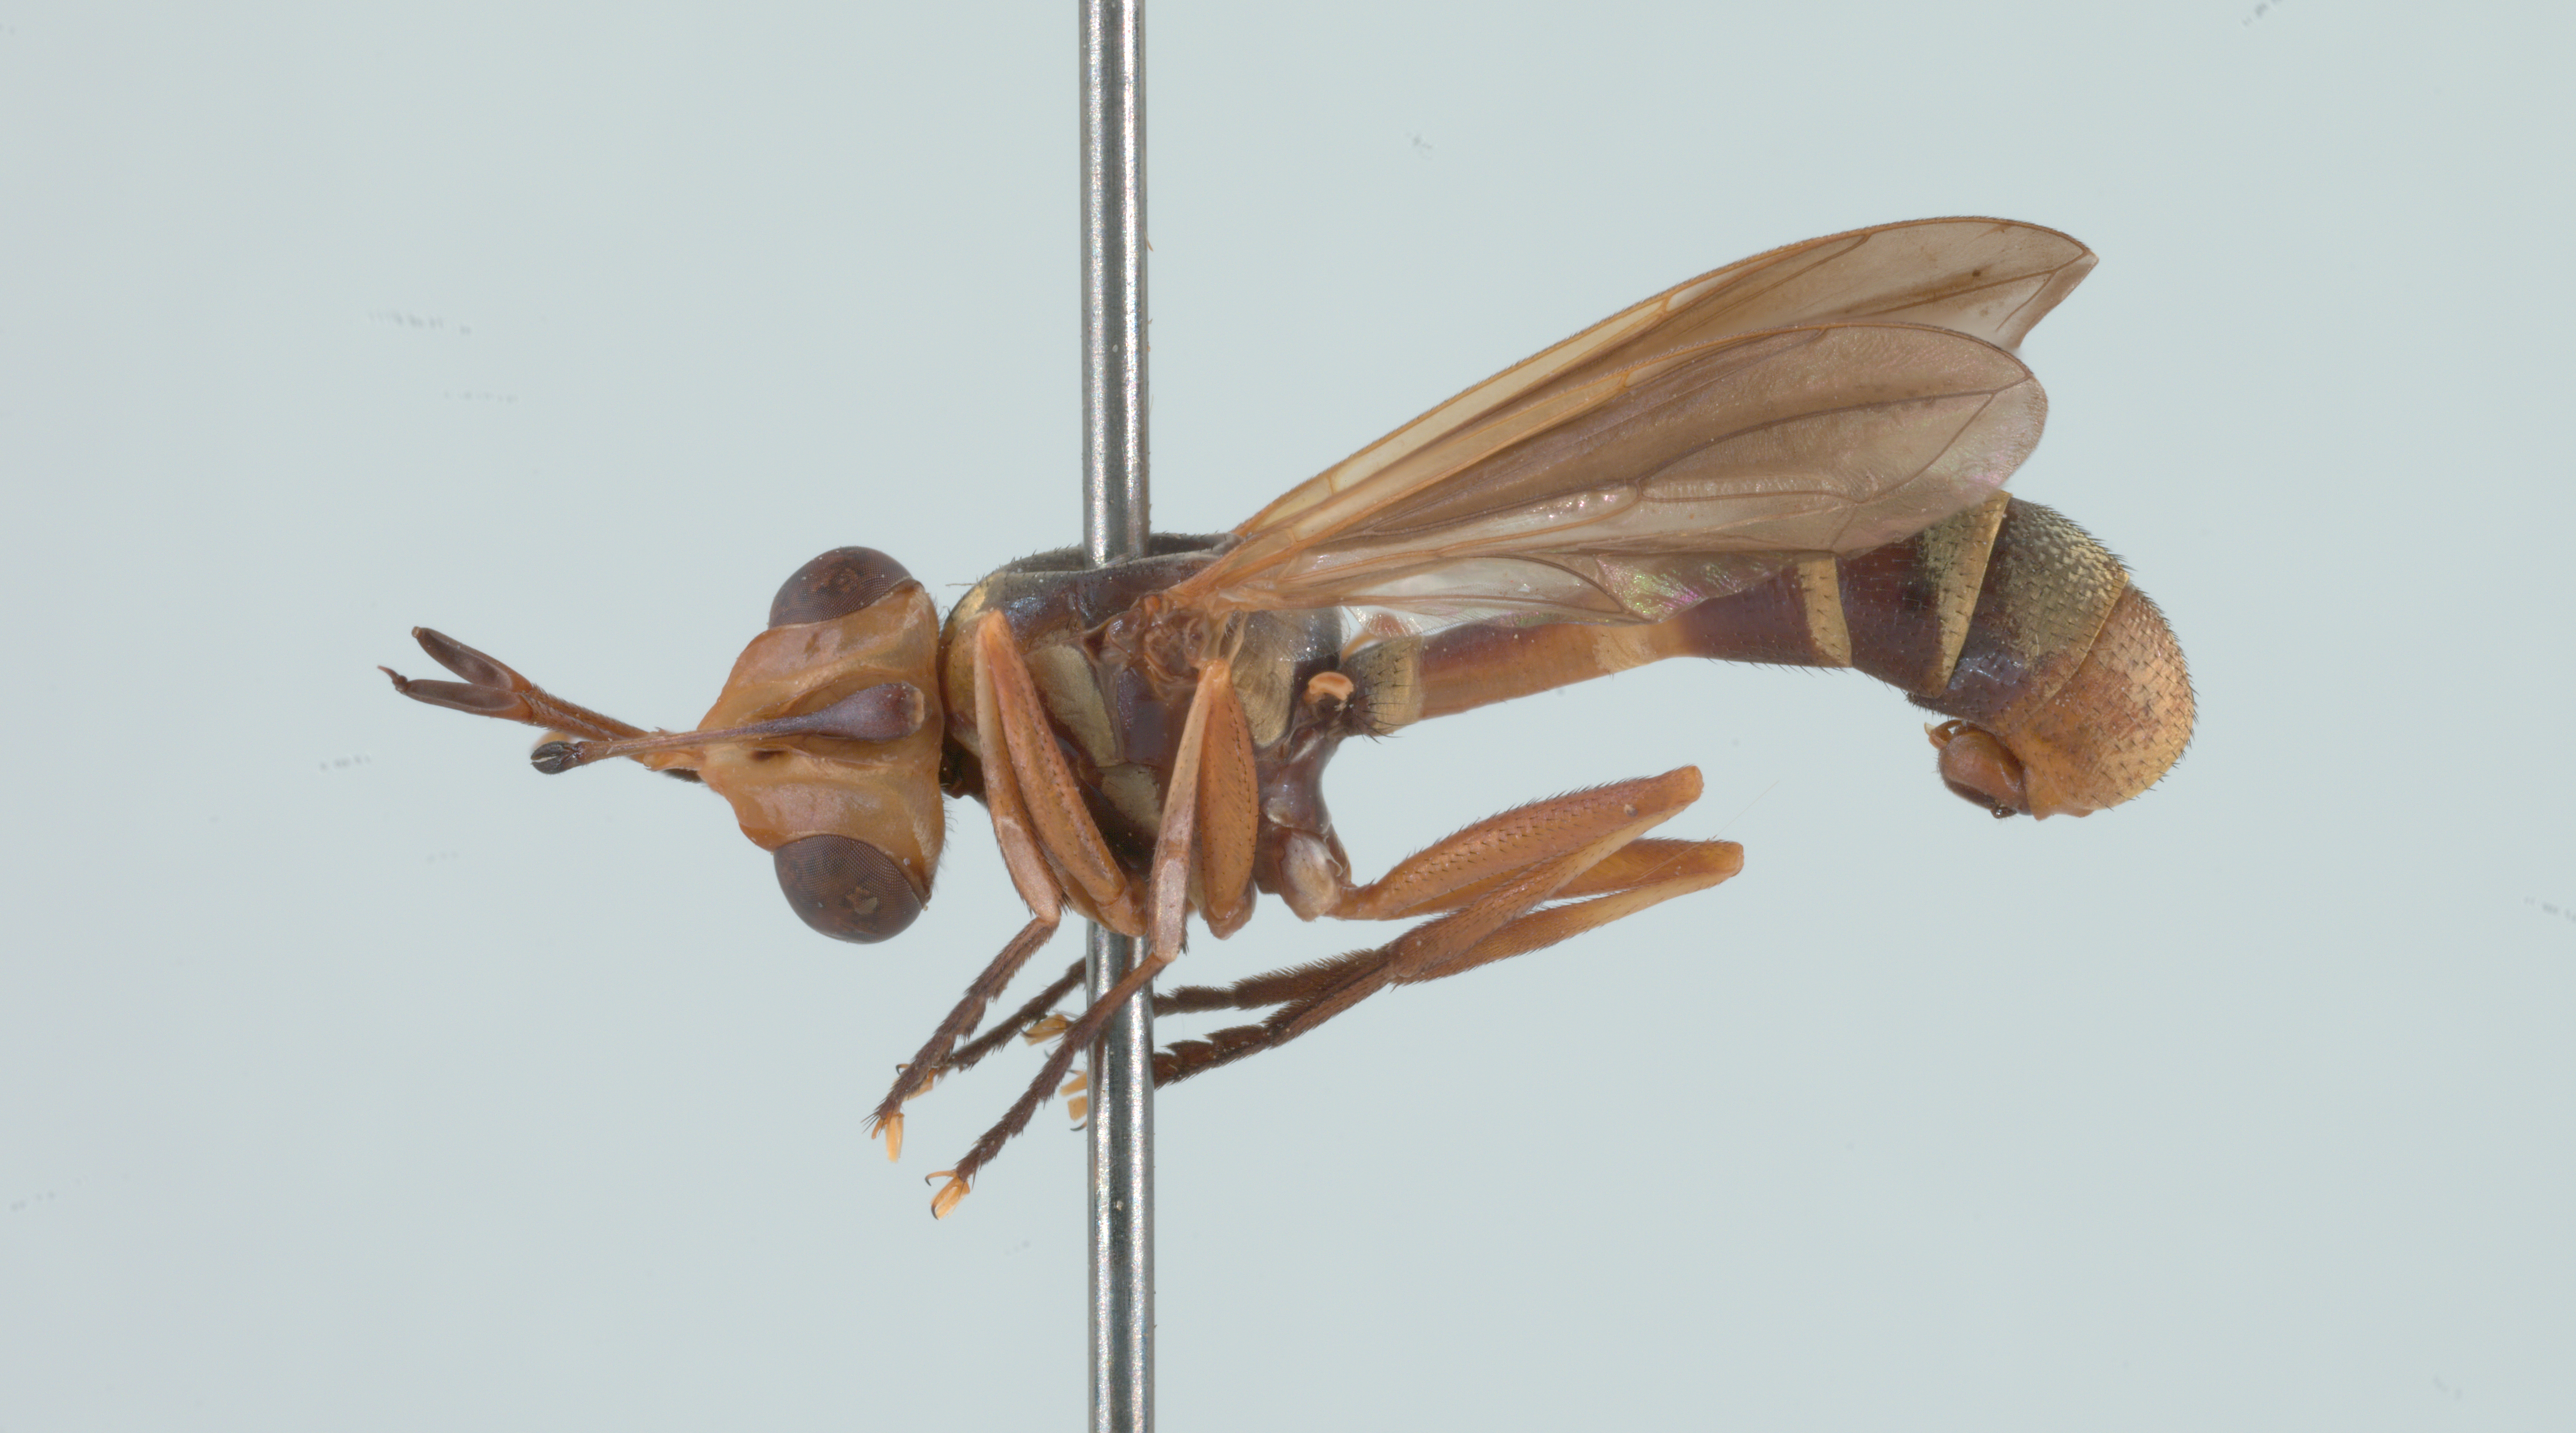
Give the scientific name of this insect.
Physoconops brachyrhynchus
